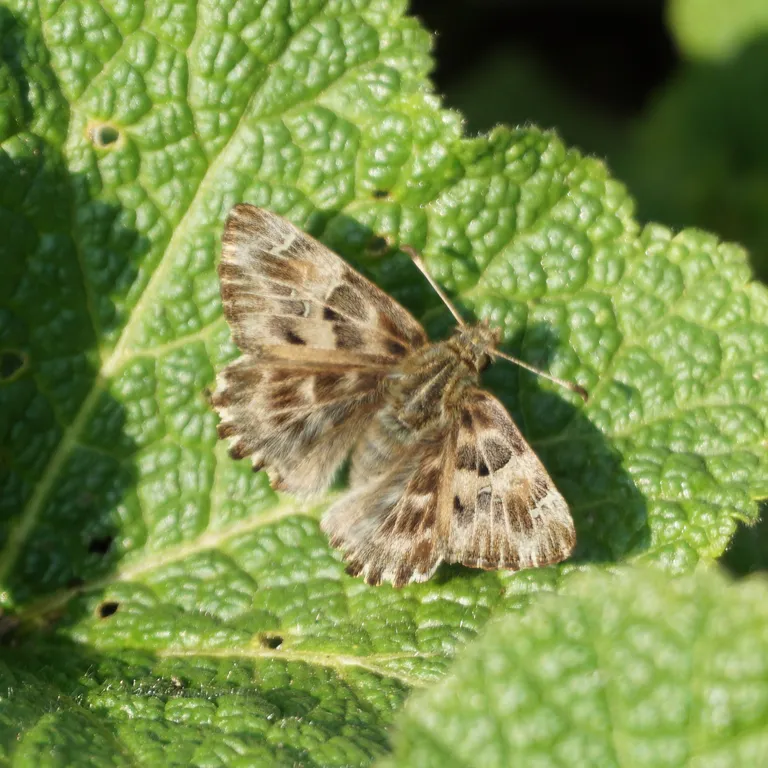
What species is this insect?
Carcharodus alceae
